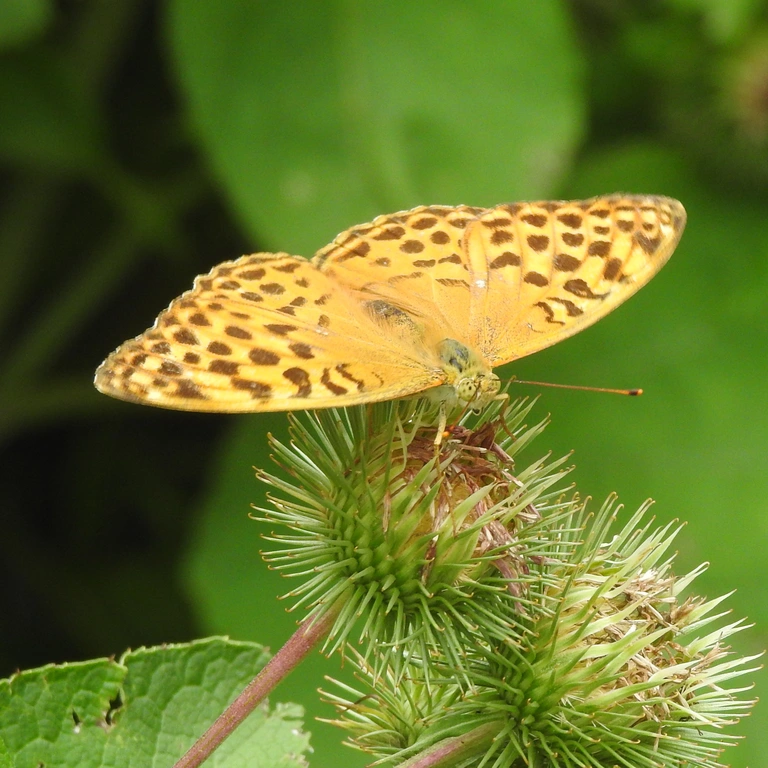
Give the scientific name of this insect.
Argynnis paphia
